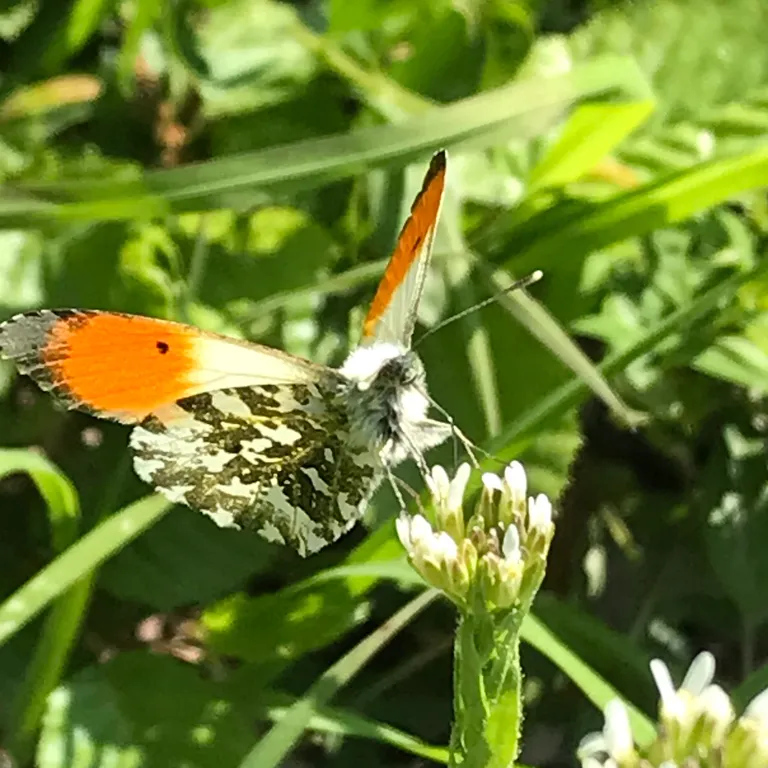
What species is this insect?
Anthocharis cardamines
